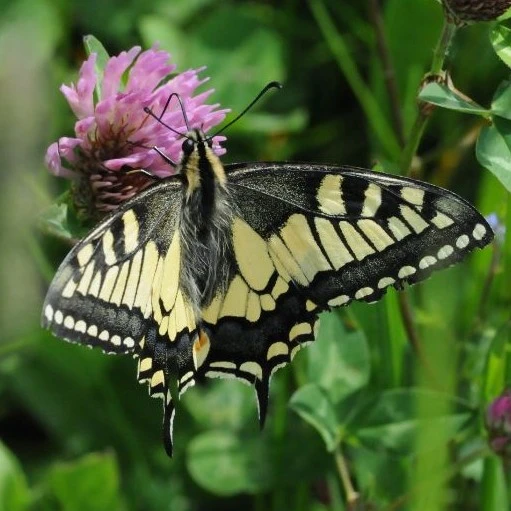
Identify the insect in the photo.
Papilio machaon
